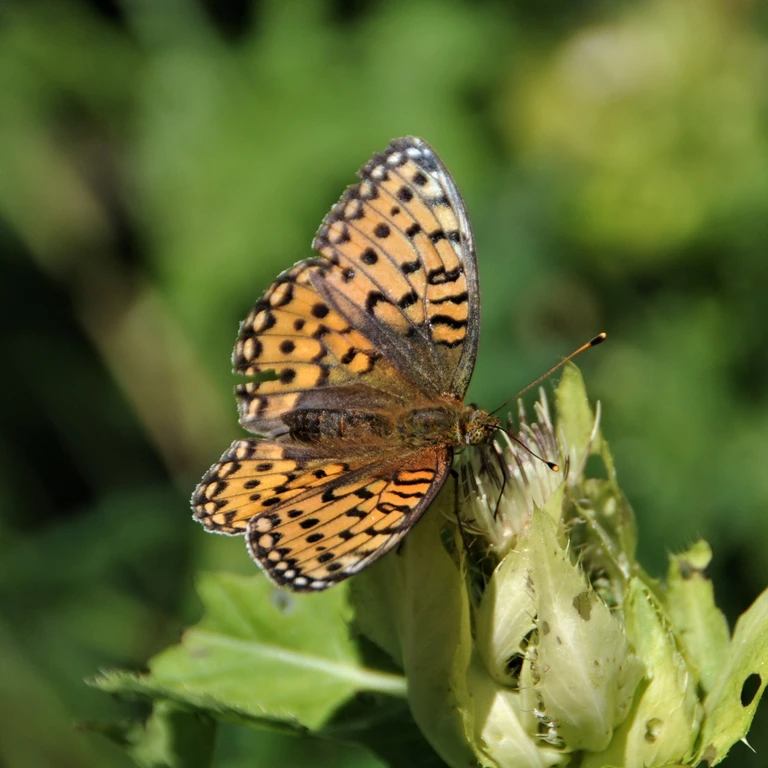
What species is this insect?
Speyeria aglaja
